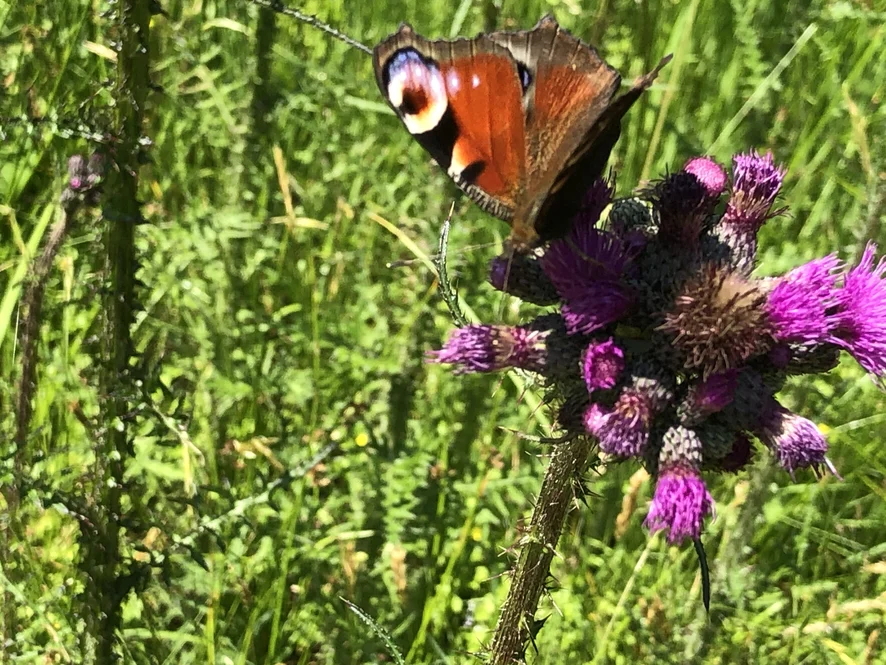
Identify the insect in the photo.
Aglais io
